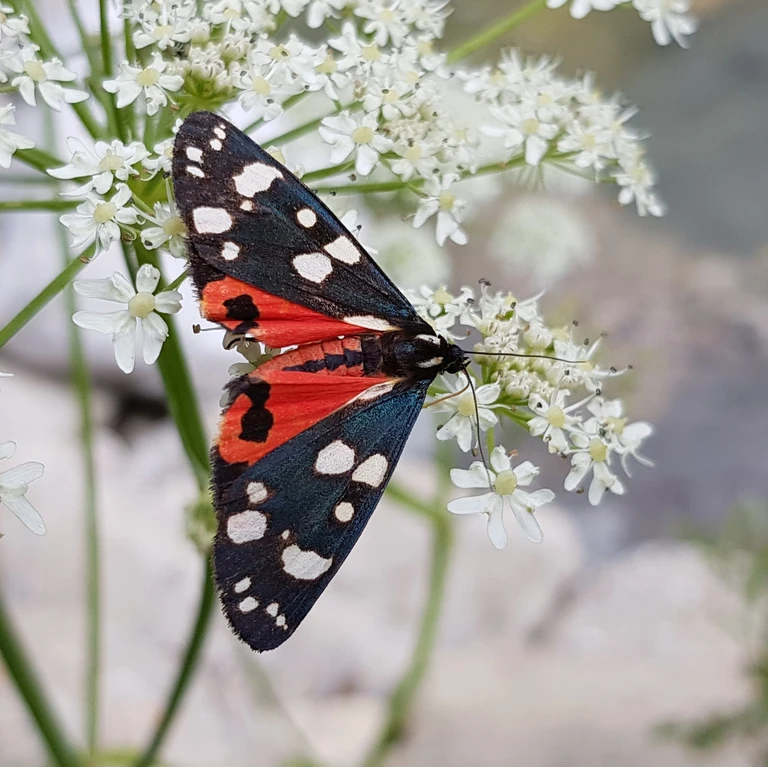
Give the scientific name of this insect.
Callimorpha dominula
